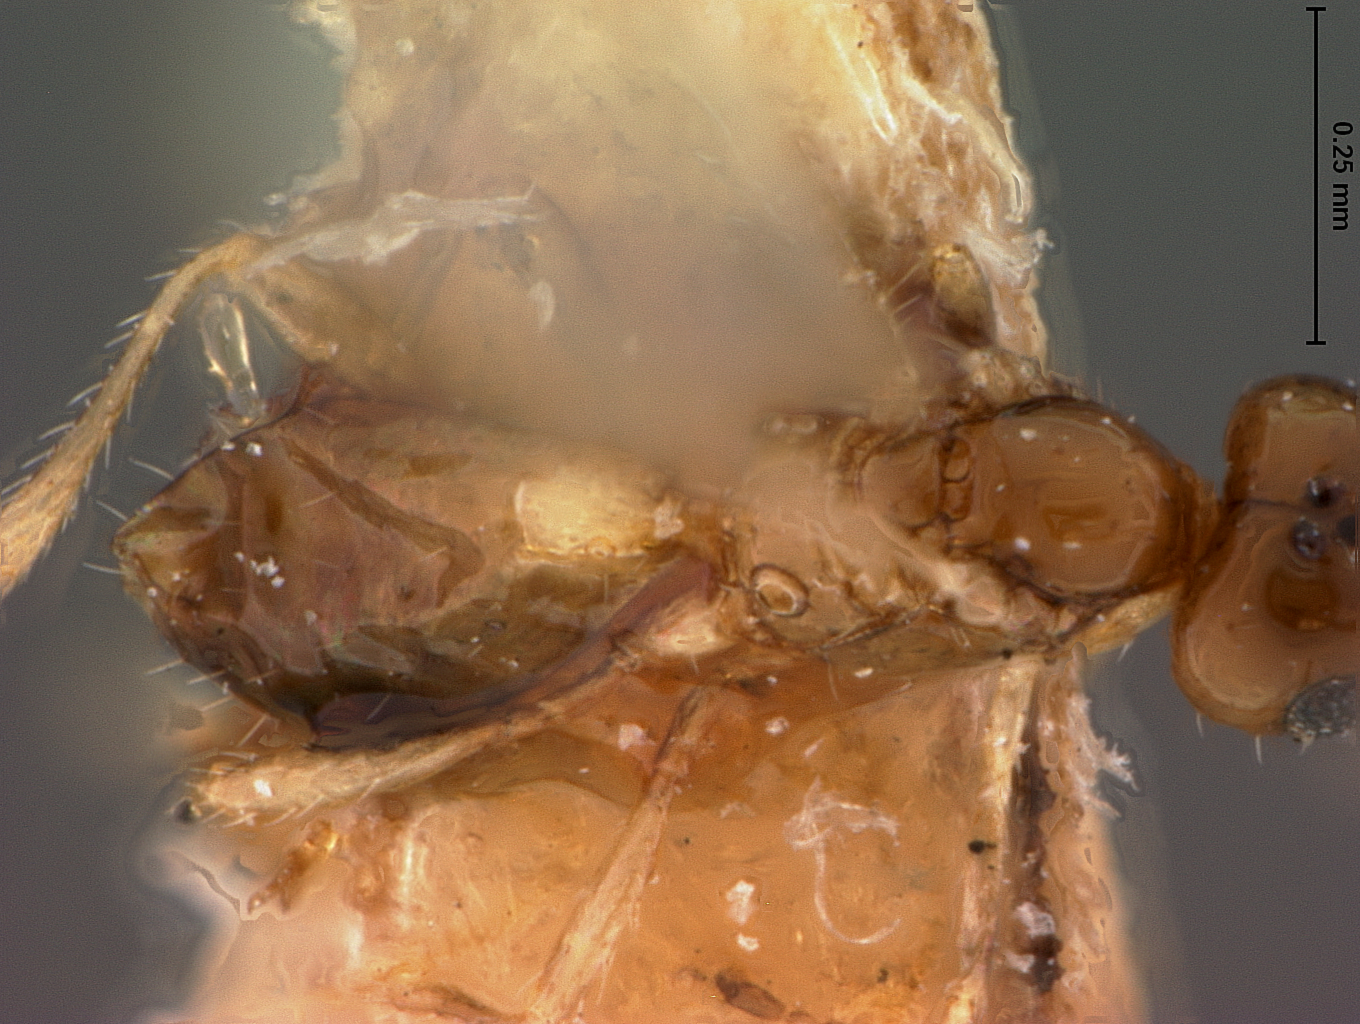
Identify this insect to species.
Dinostigma meusebecki
